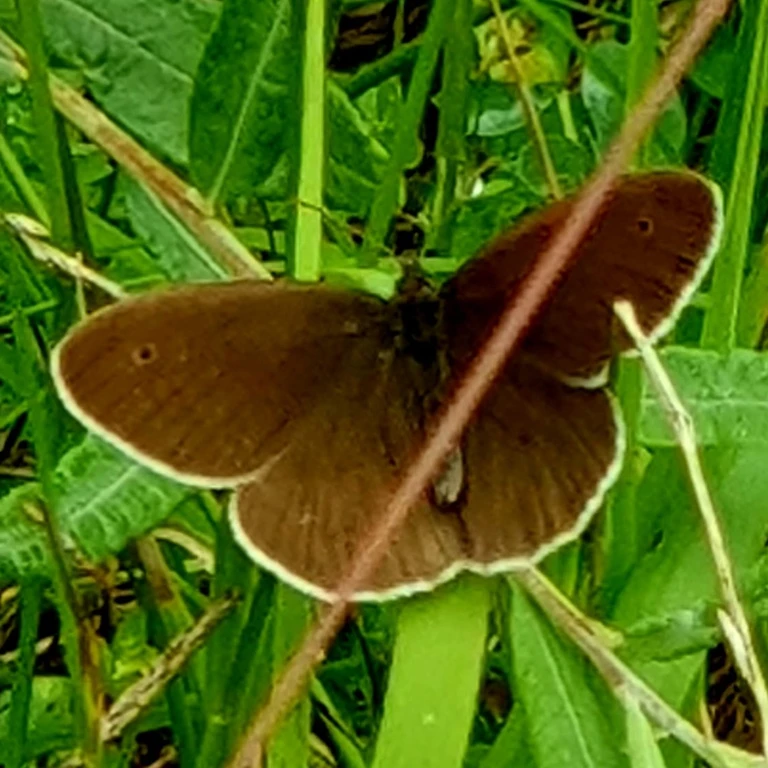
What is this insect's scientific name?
Aphantopus hyperantus
